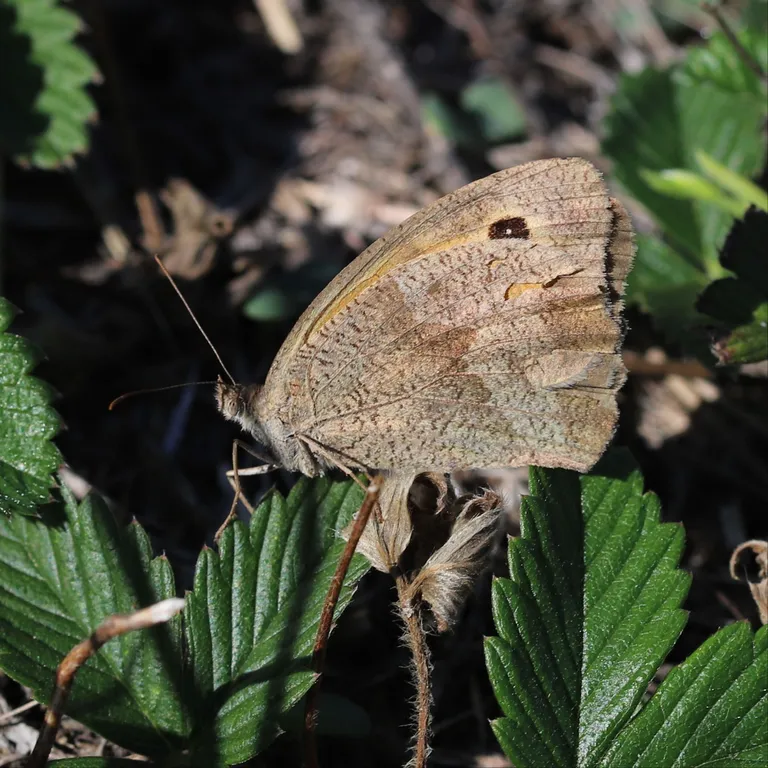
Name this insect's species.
Maniola jurtina
